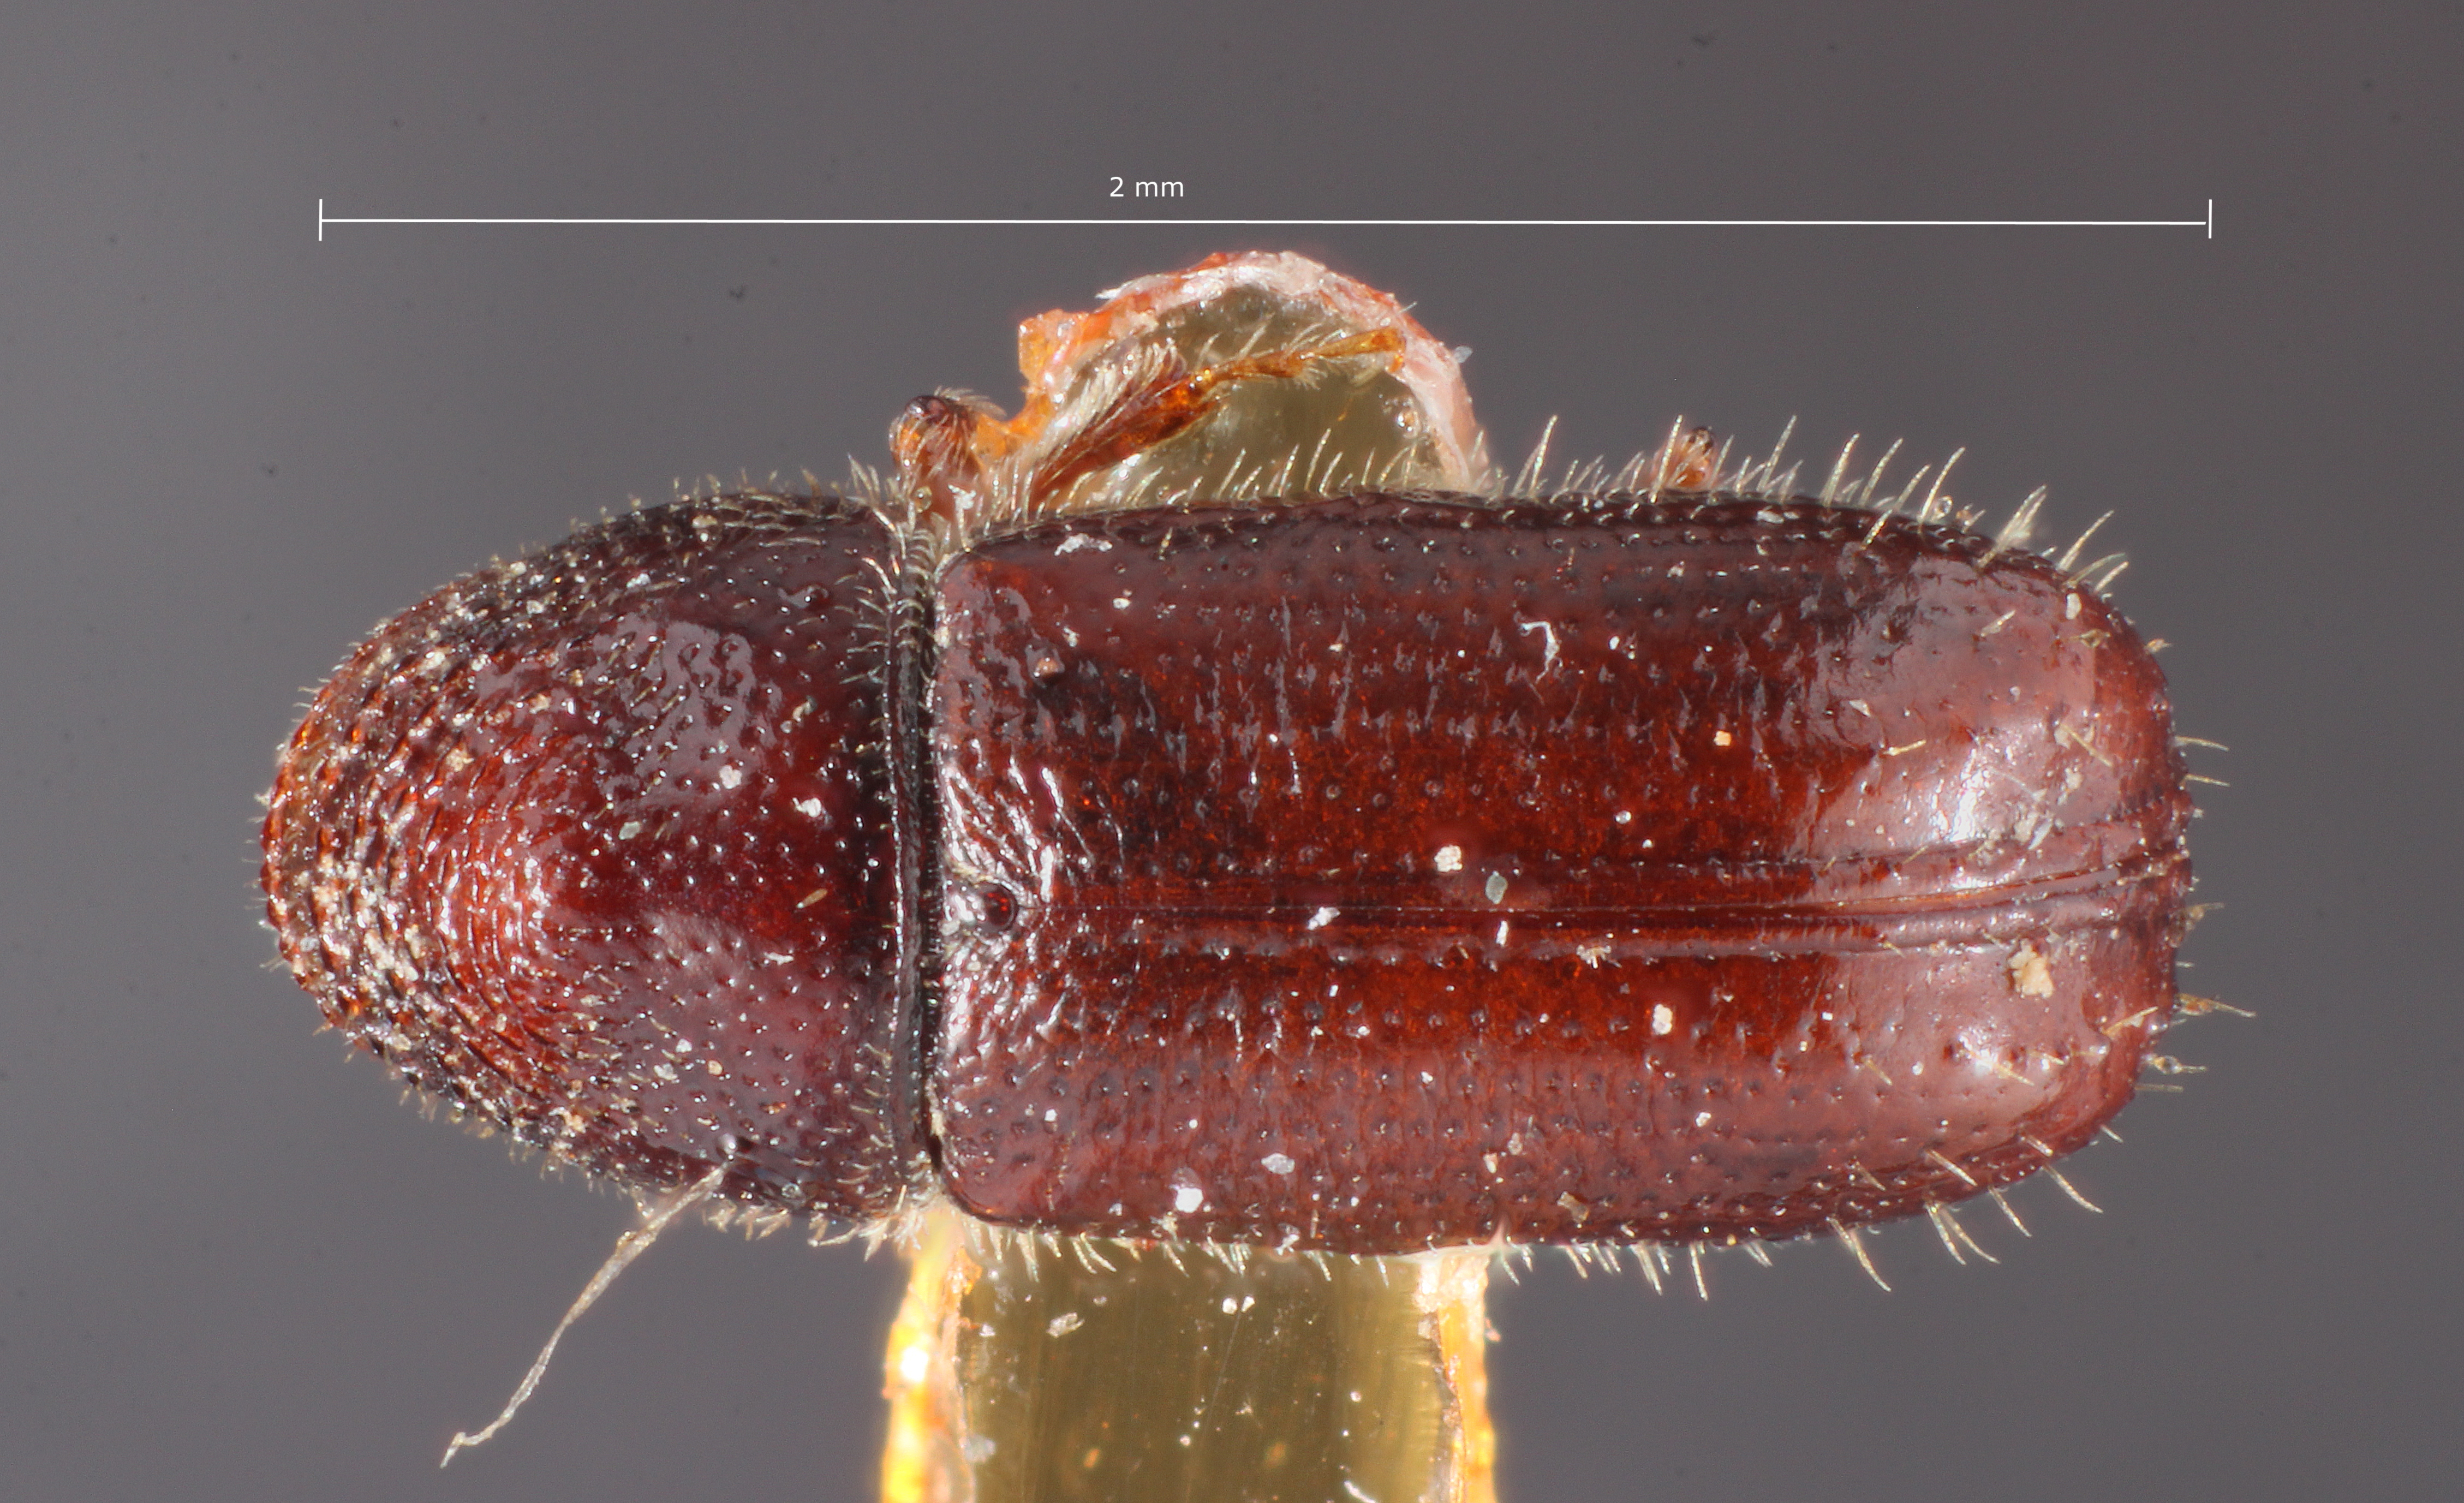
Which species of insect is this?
Pityophthorus dentifrons
